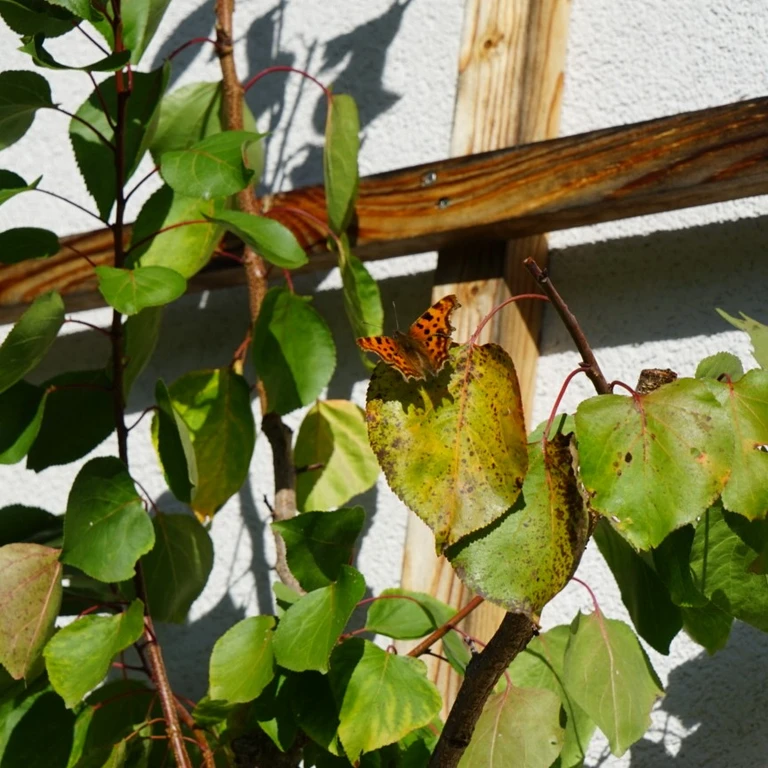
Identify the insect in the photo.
Polygonia c-album
